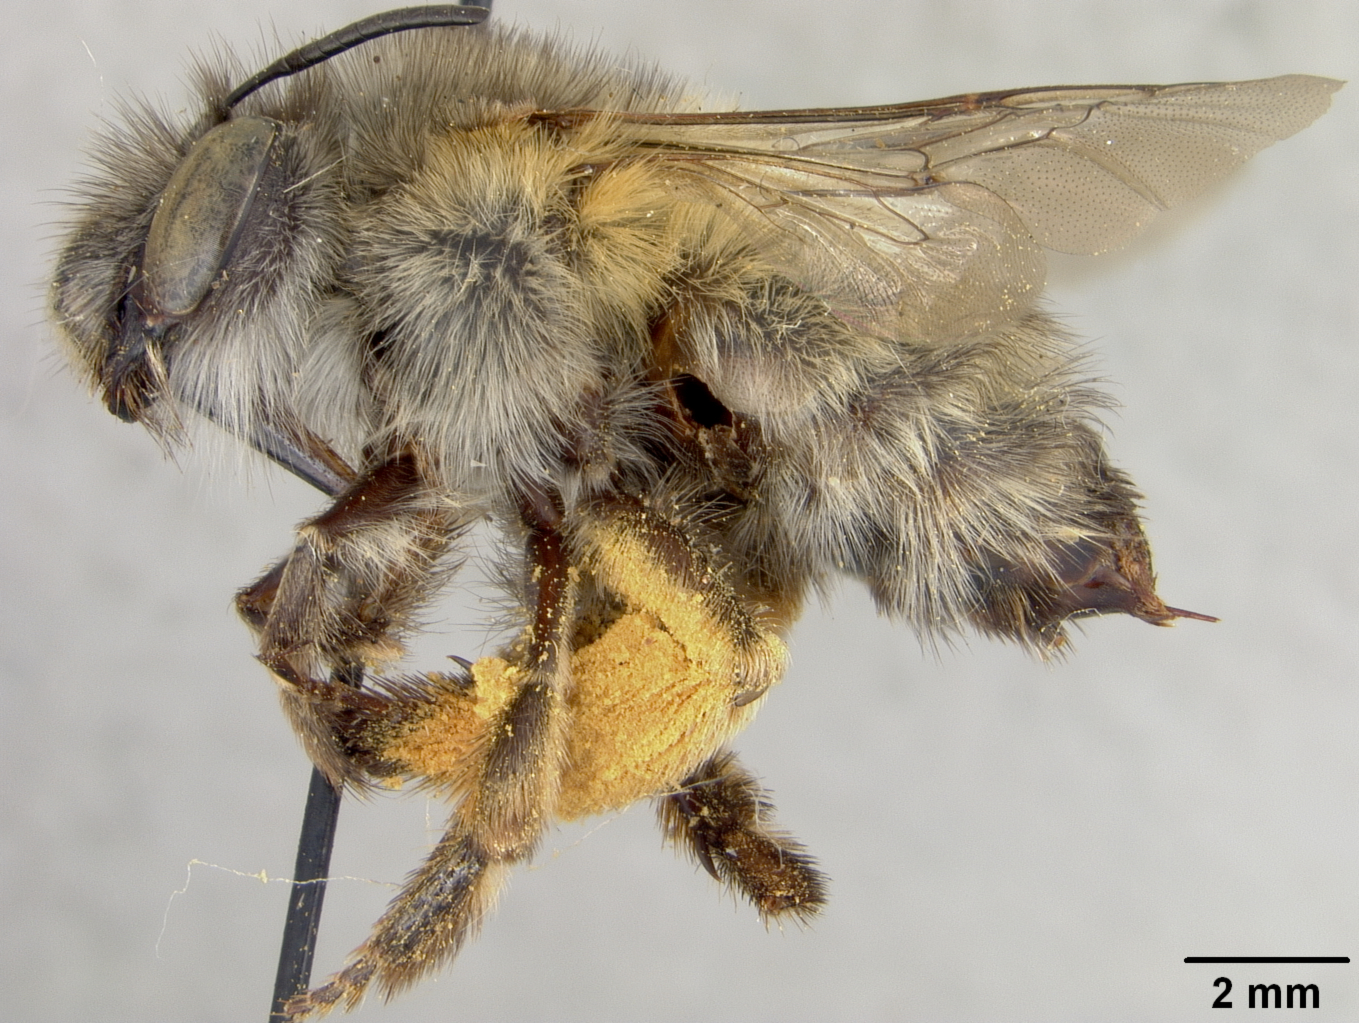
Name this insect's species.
Anthophora acervorum
